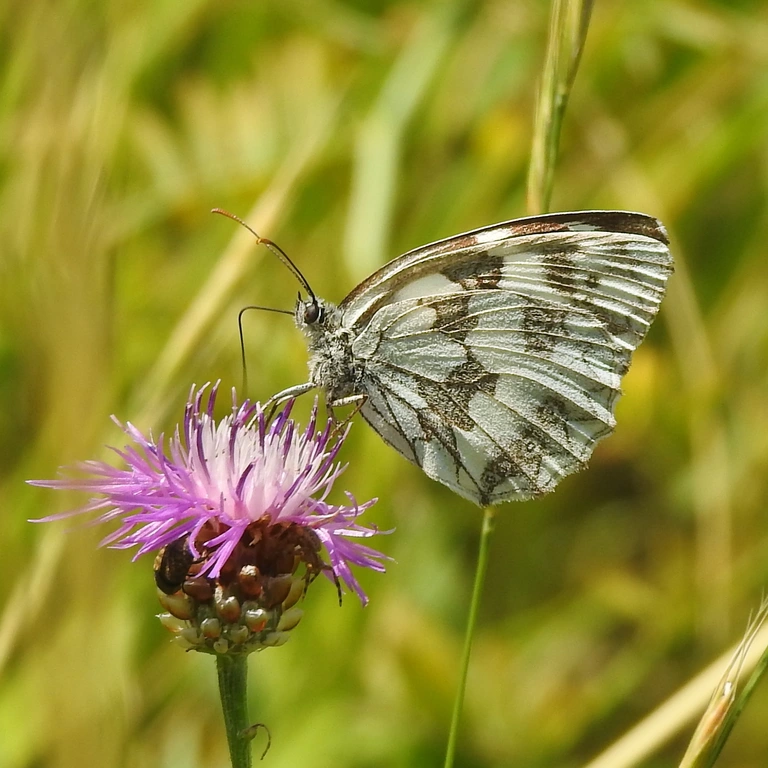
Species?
Melanargia galathea
